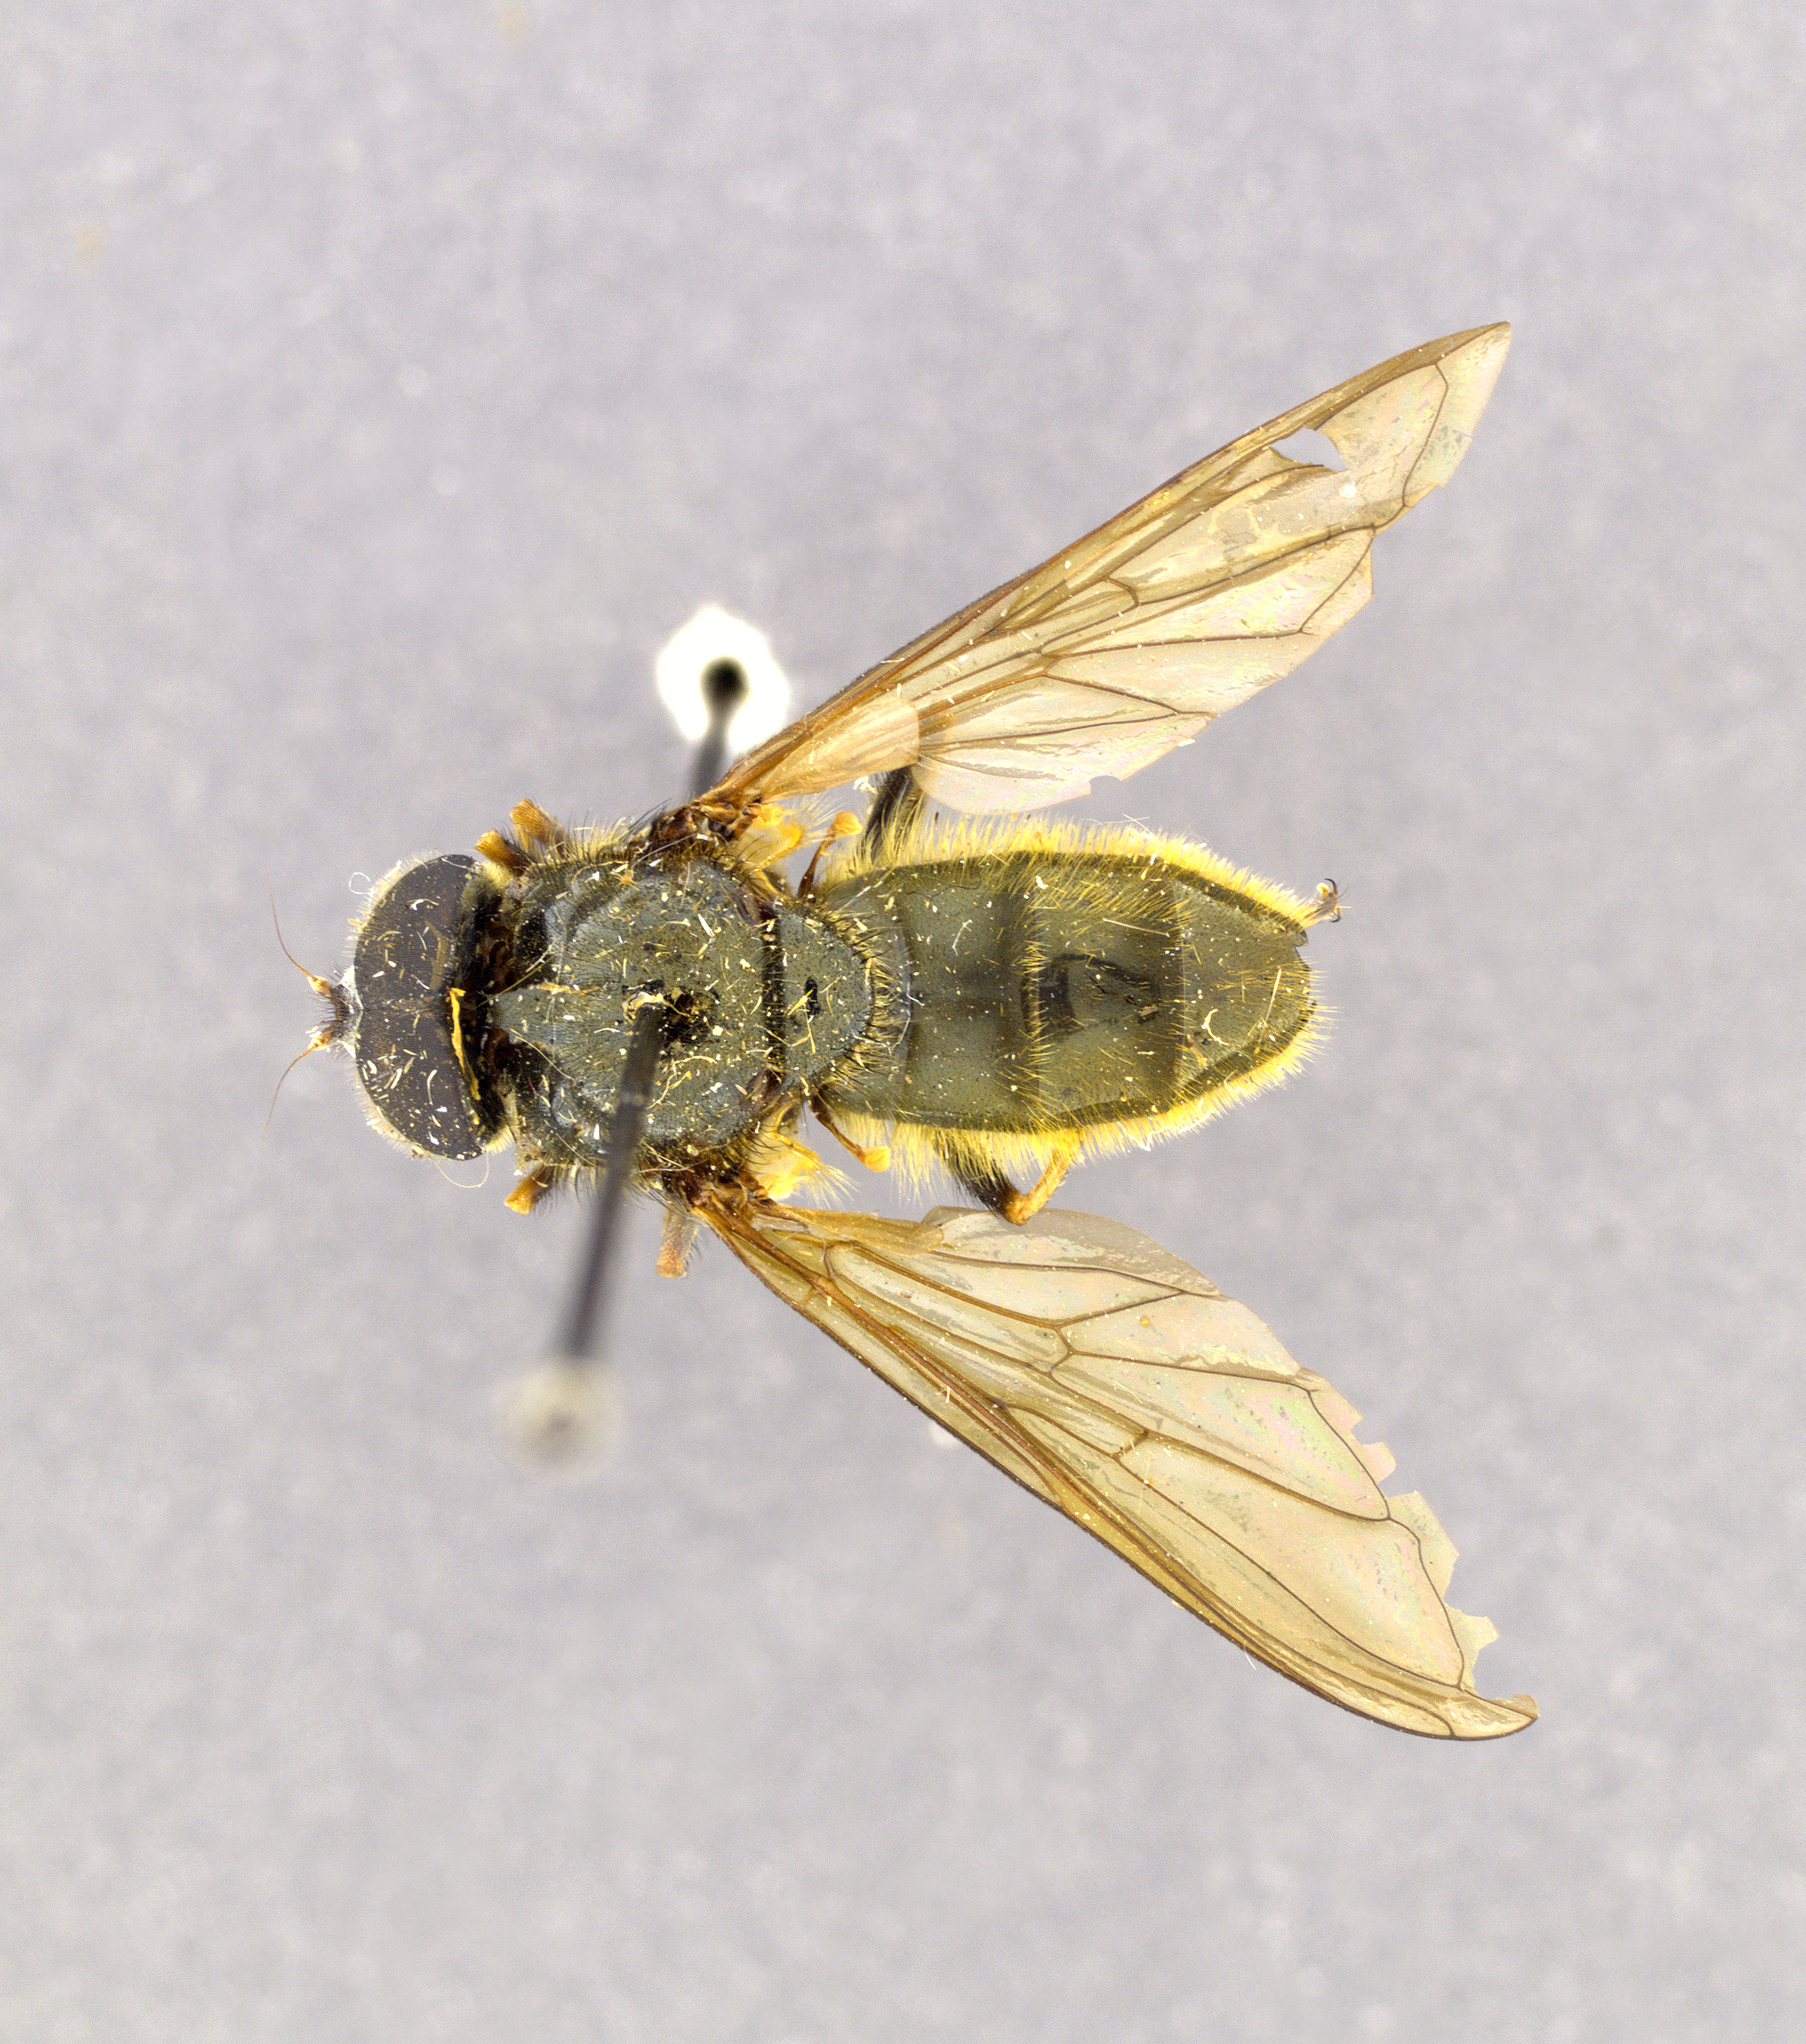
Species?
Cheilosia oblonga
